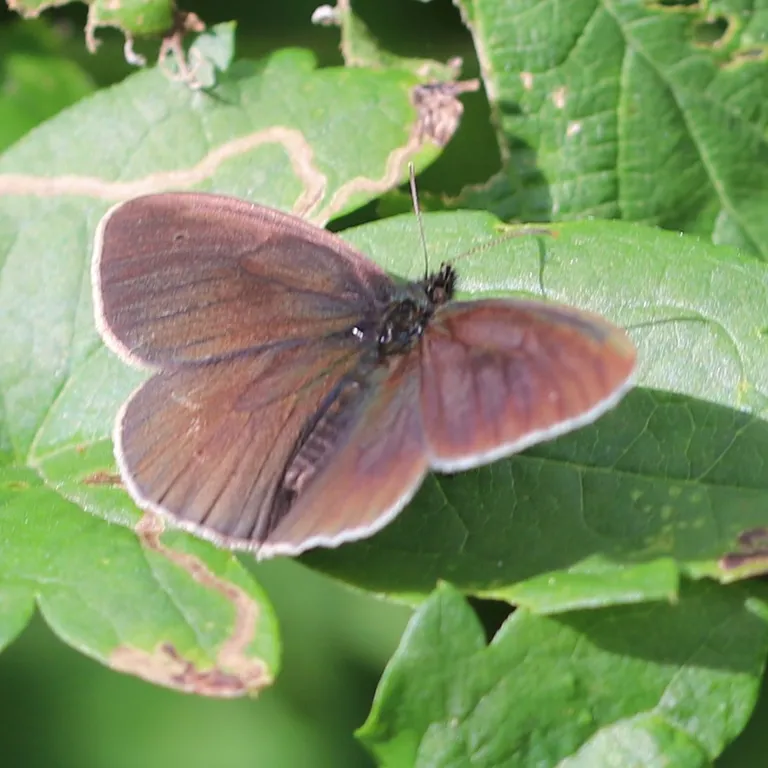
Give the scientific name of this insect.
Aphantopus hyperantus
